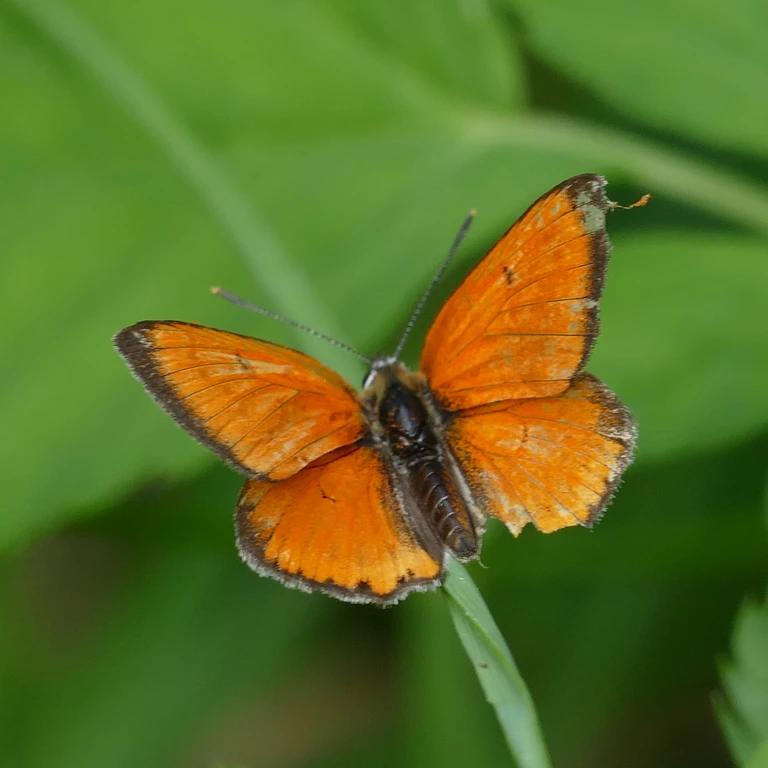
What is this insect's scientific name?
Lycaena dispar
